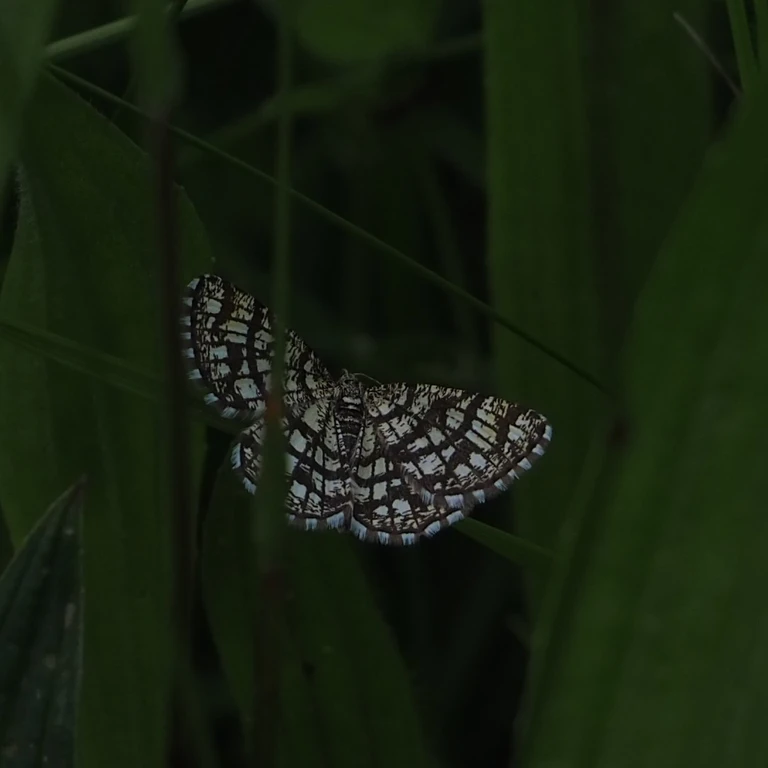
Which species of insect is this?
Chiasmia clathrata
